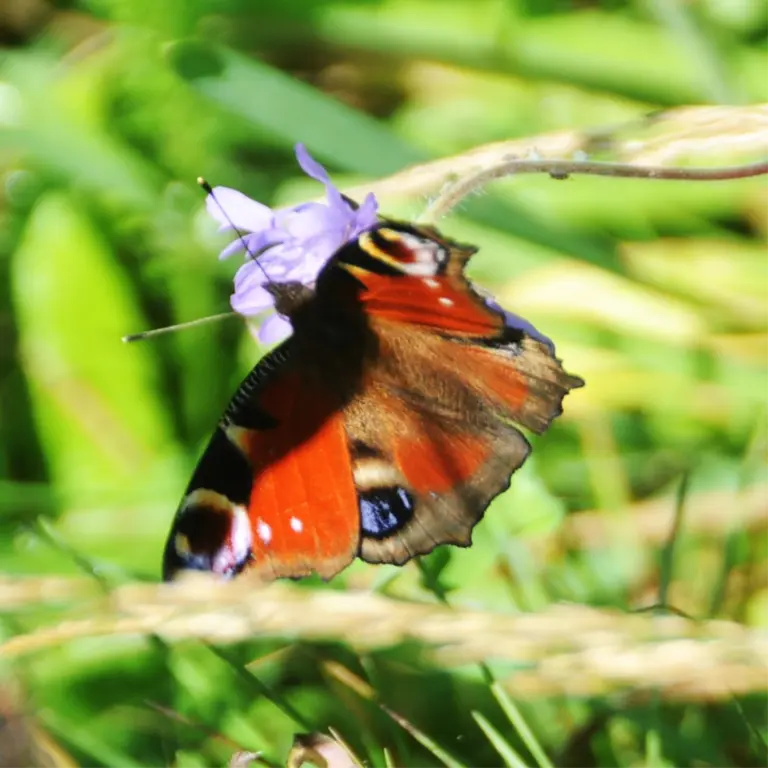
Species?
Aglais io
